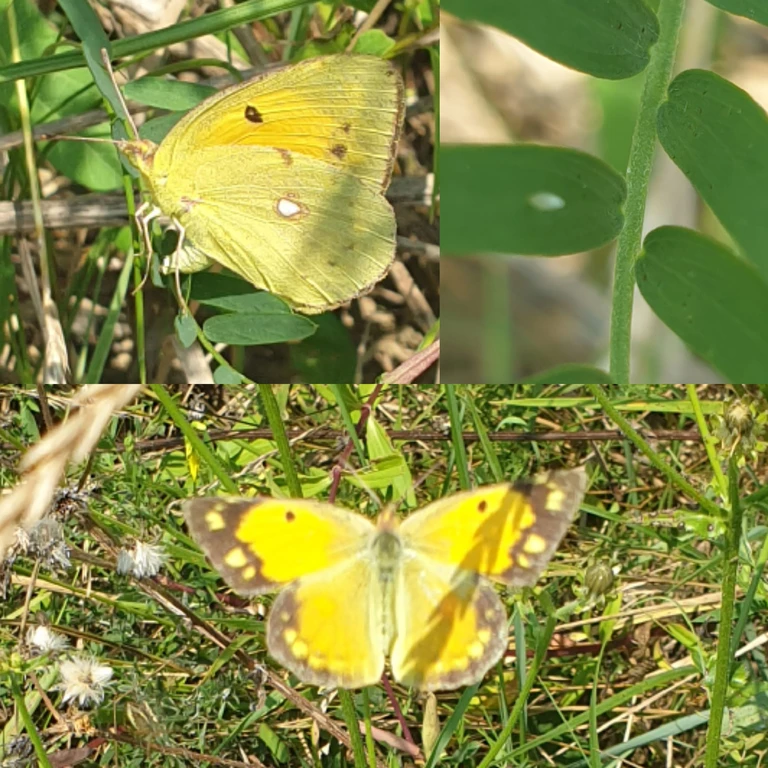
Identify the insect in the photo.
Colias croceus
